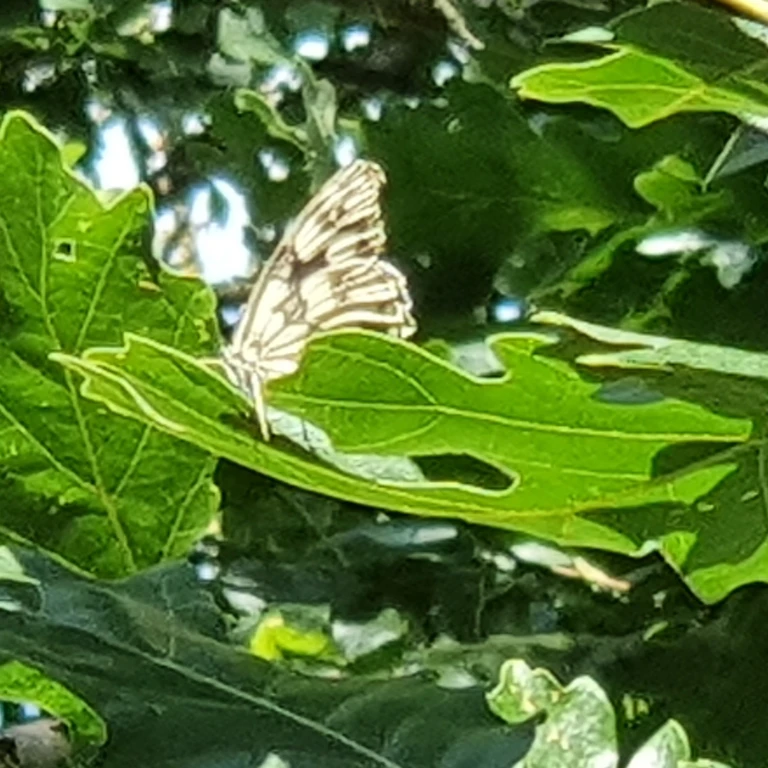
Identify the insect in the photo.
Melanargia galathea
